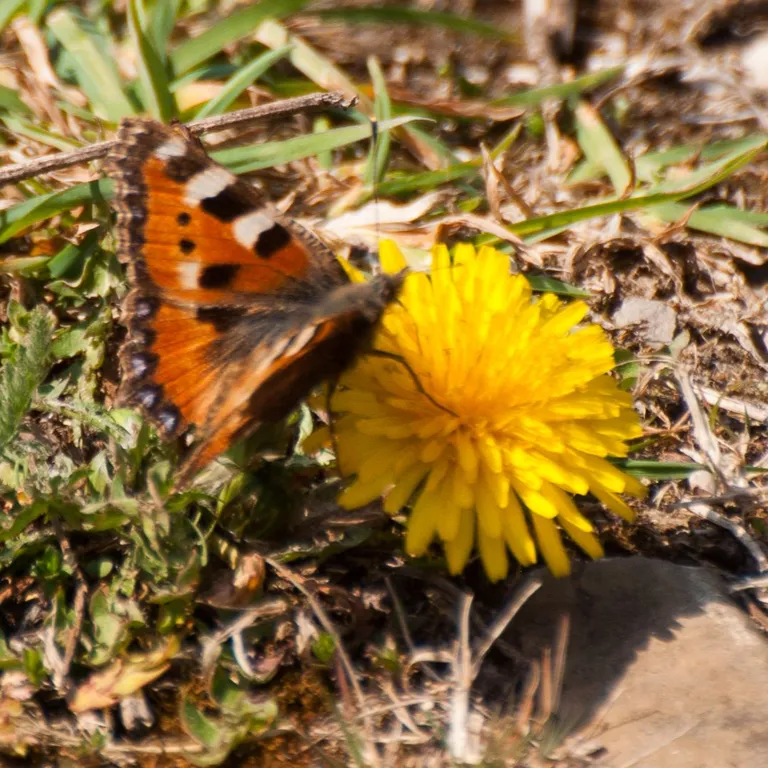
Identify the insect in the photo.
Aglais urticae
